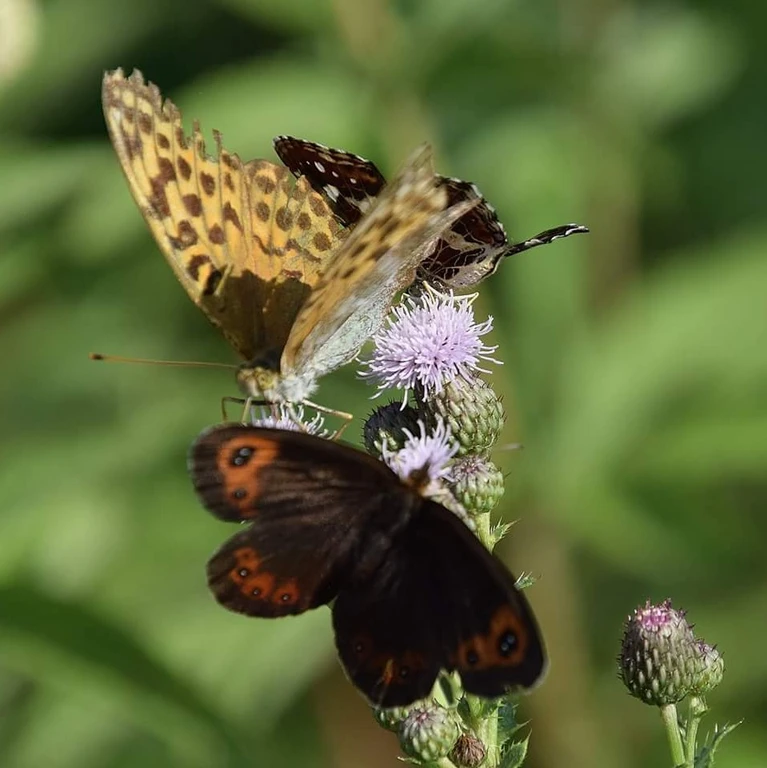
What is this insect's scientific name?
Argynnis paphia
